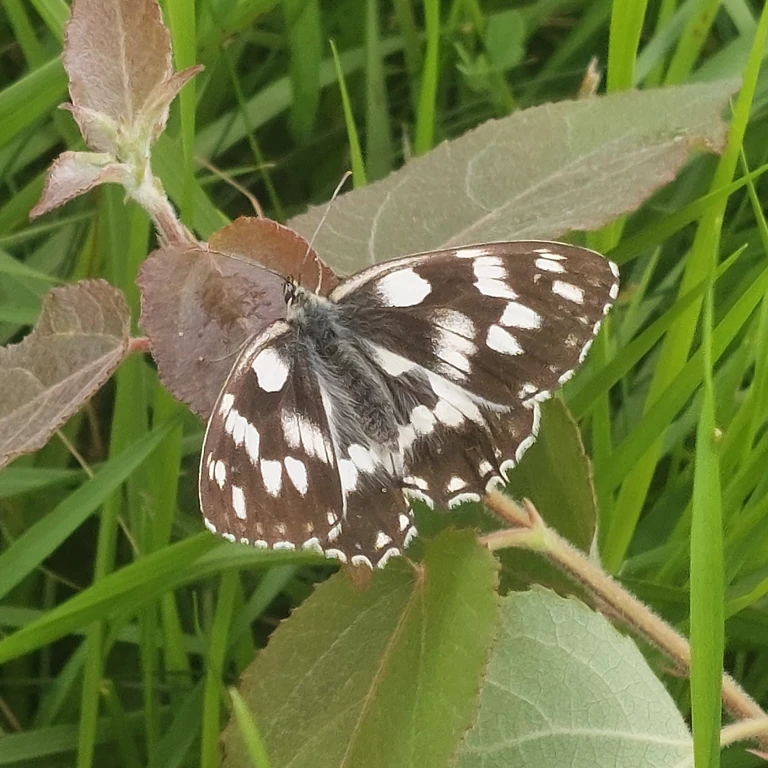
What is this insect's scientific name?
Melanargia galathea
